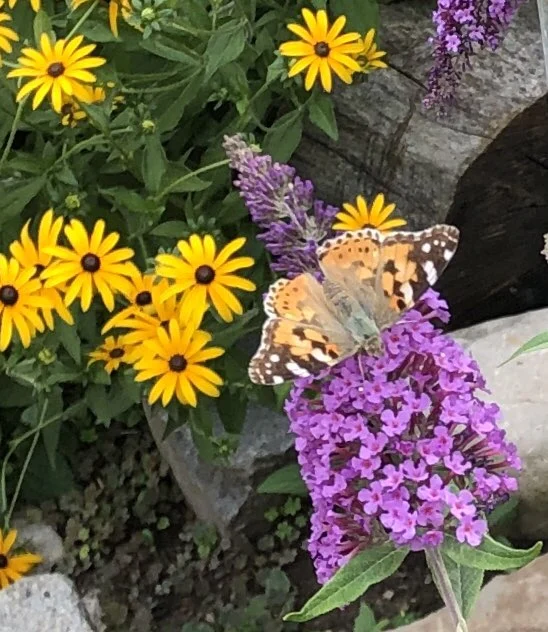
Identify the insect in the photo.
Vanessa cardui
